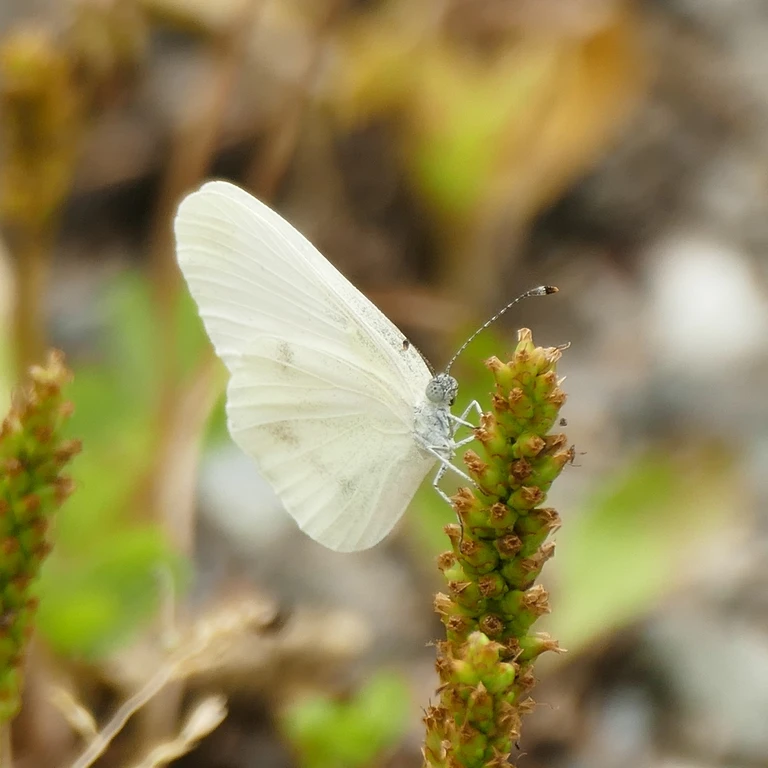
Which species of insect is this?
Leptidea sinapis/juvernica
